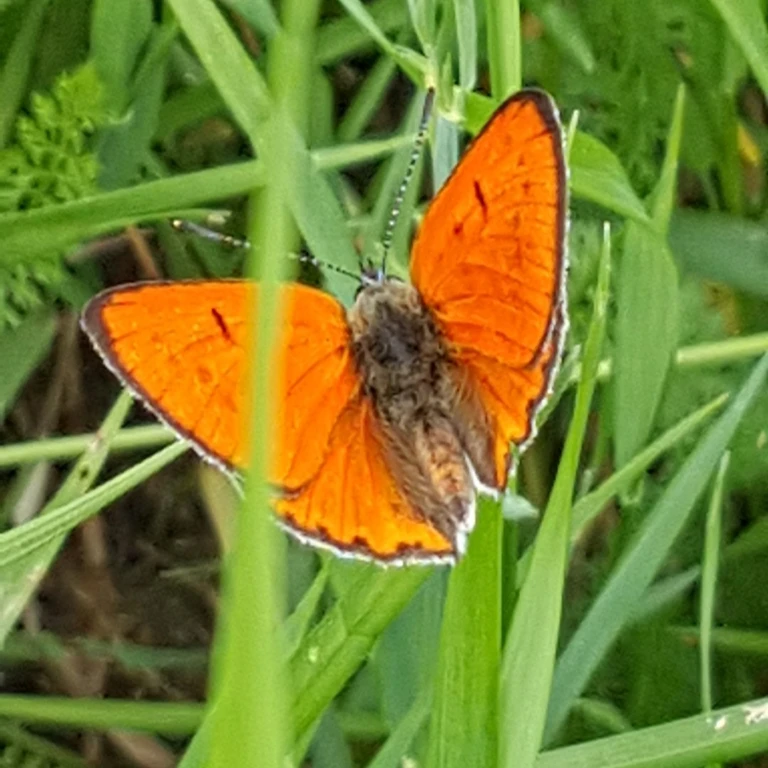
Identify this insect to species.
Lycaena dispar
